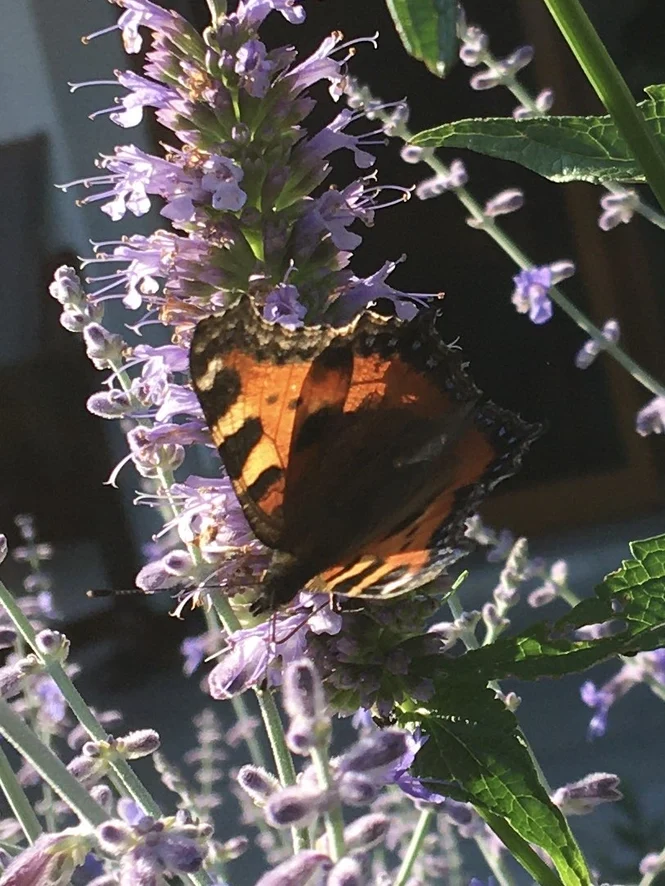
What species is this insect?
Aglais urticae
